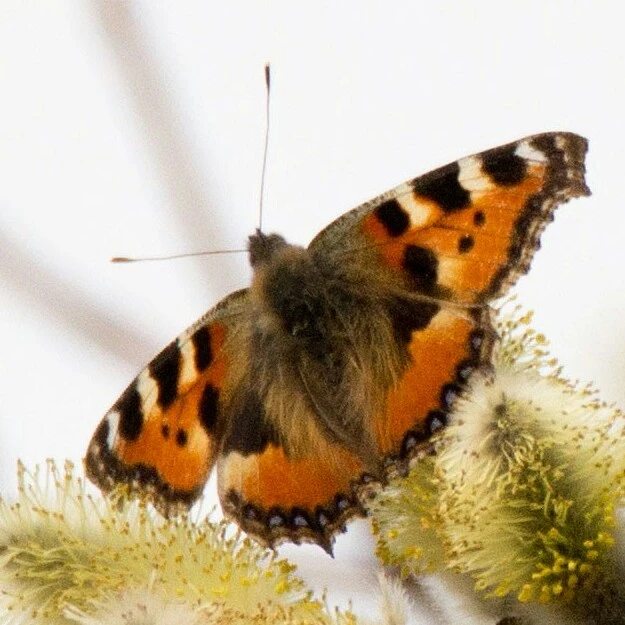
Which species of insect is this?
Aglais urticae
